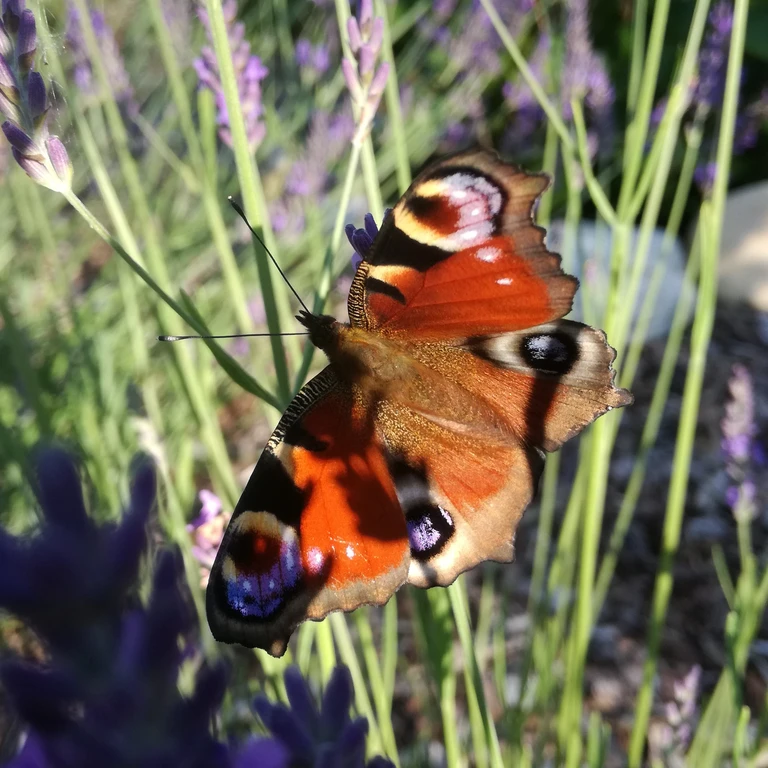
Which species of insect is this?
Aglais io
